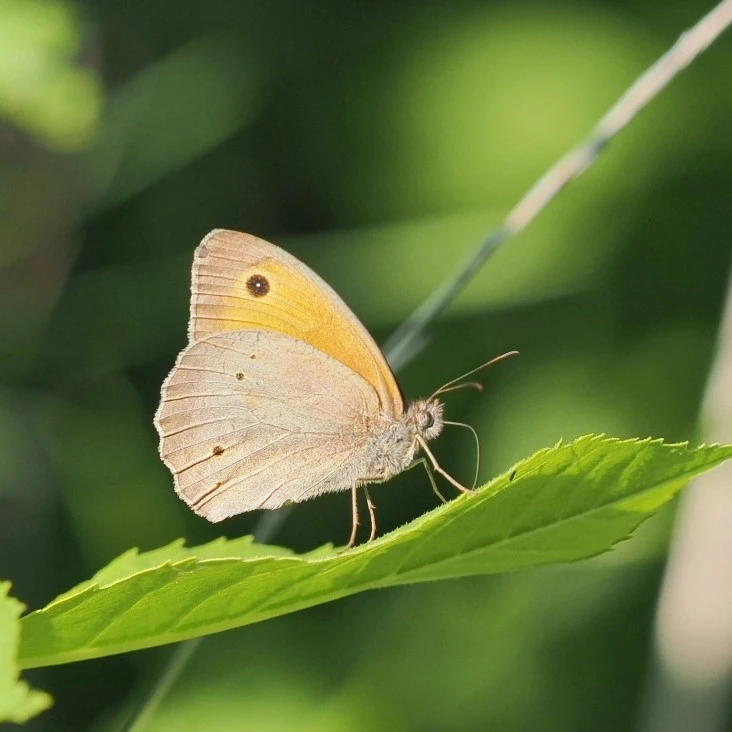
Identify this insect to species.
Maniola jurtina
